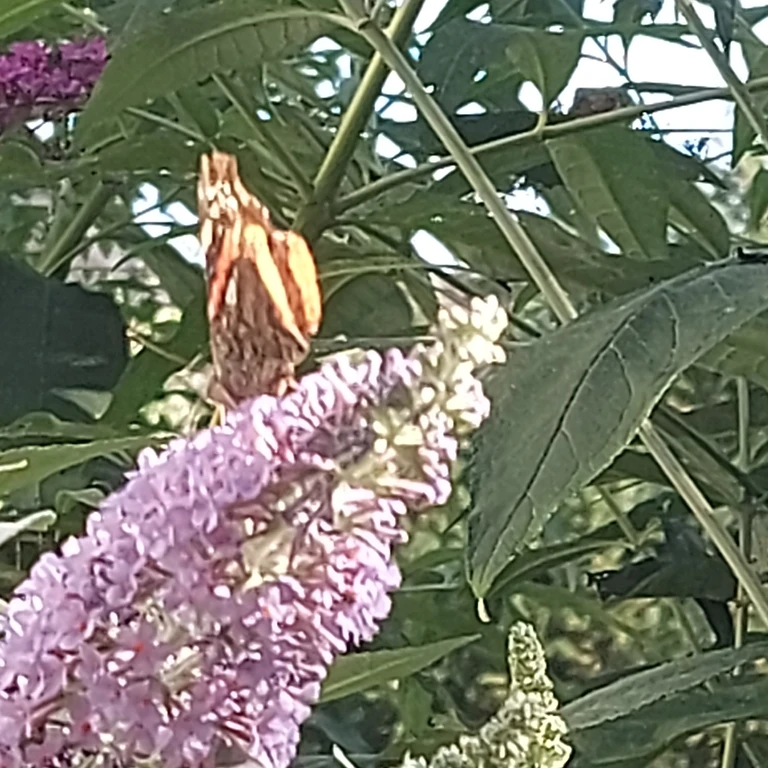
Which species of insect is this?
Vanessa atalanta
